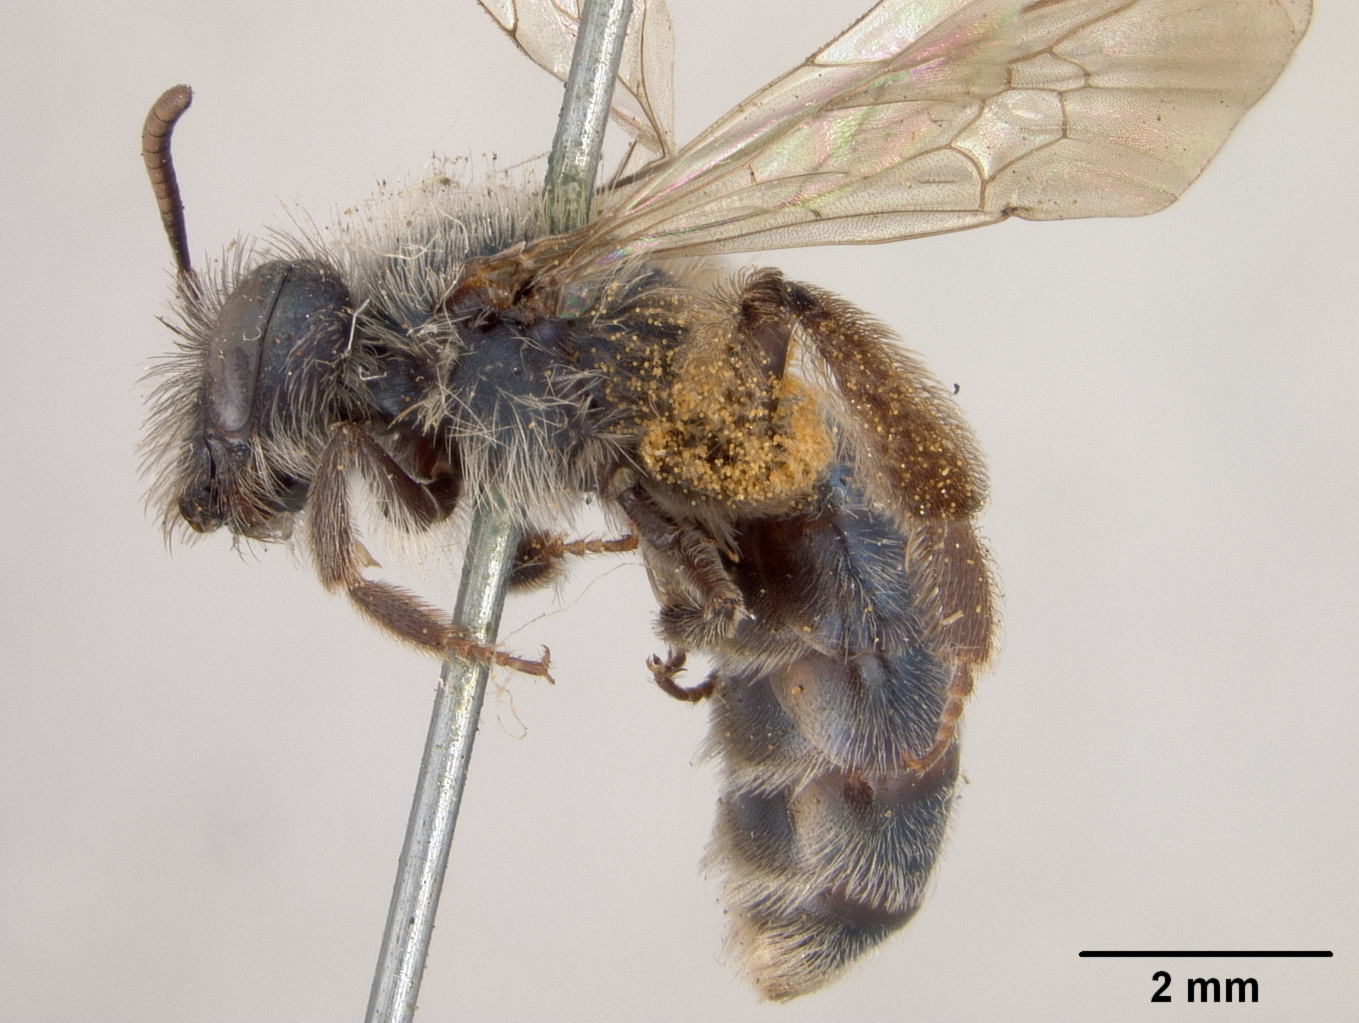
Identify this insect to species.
Andrena caerulea
